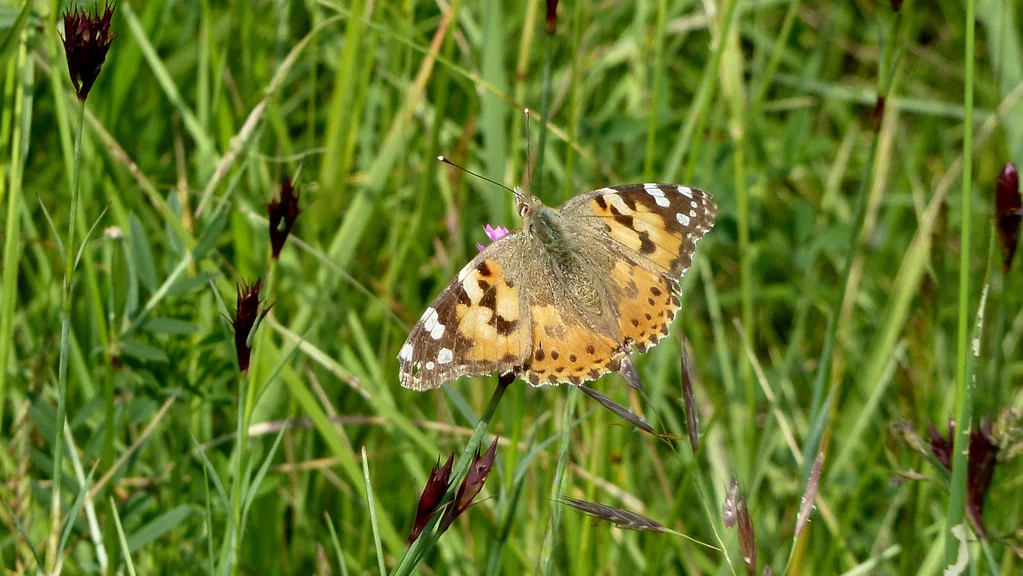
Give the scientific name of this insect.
Vanessa cardui
